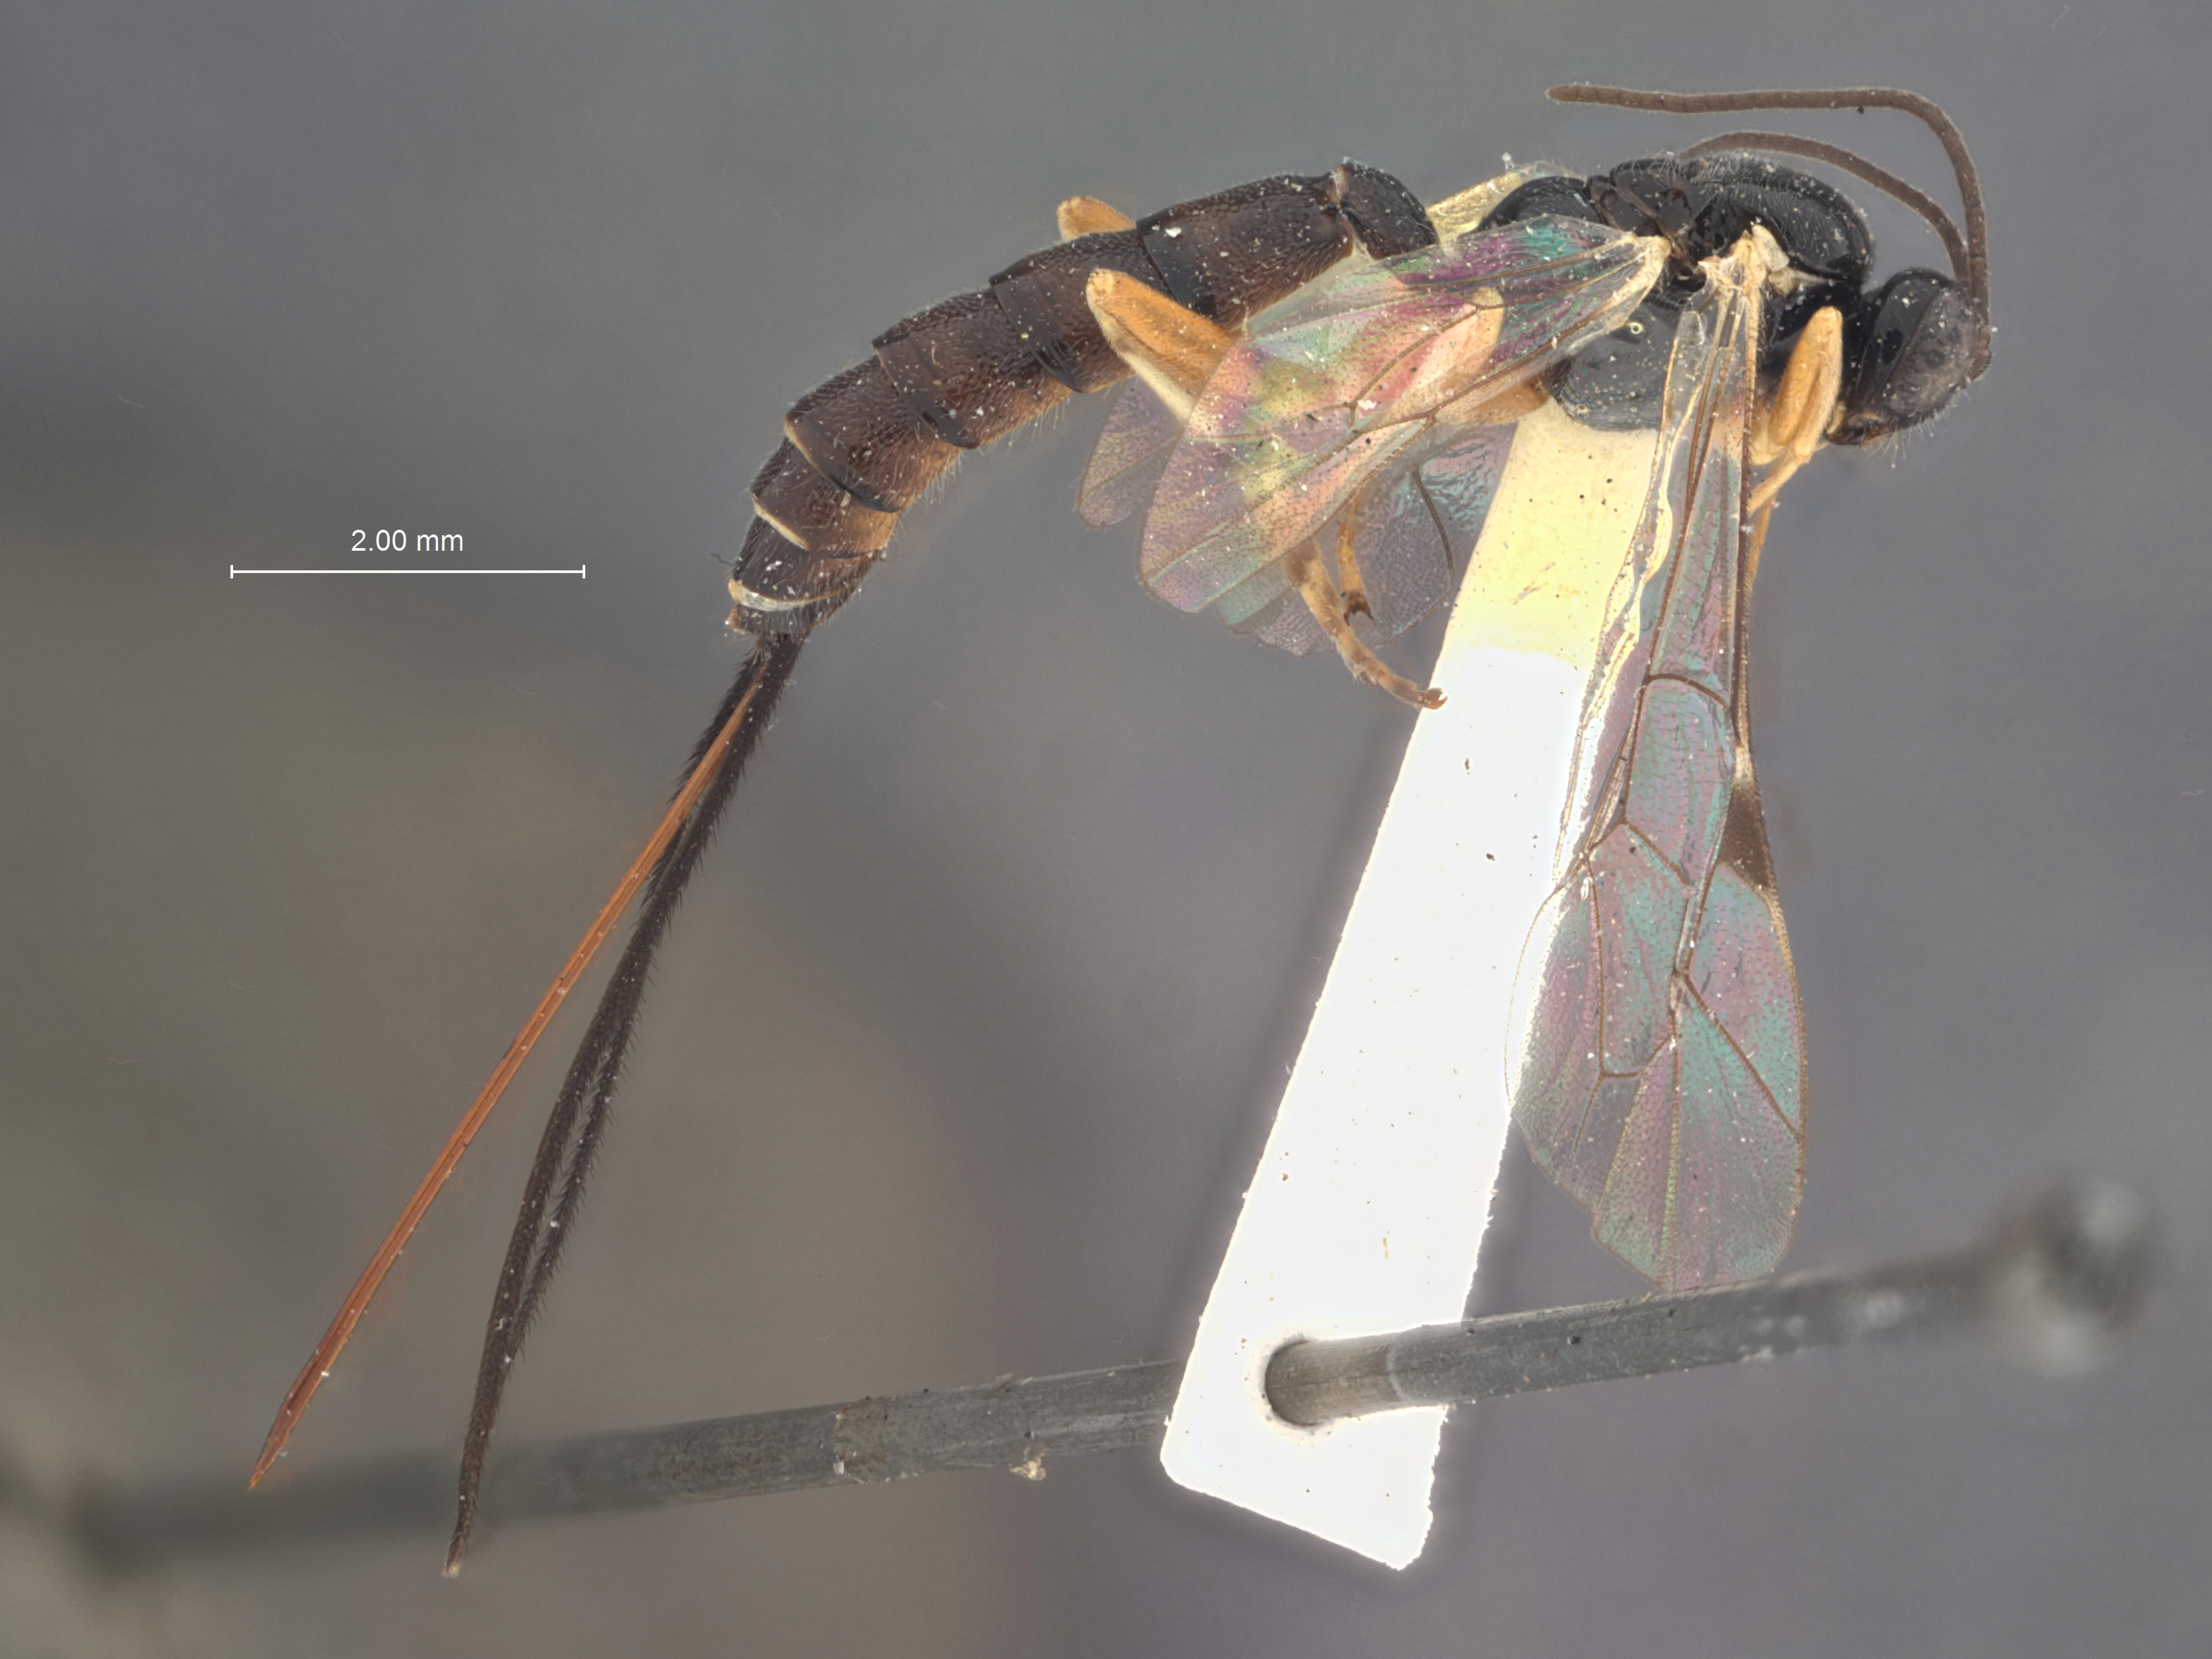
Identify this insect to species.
Scambus evetrivorus
